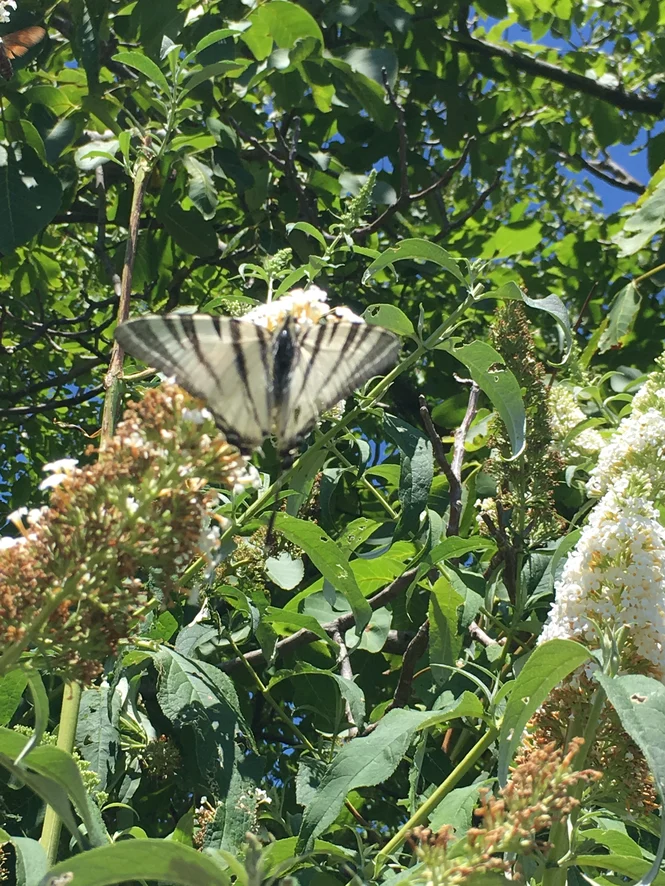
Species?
Iphiclides podalirius
